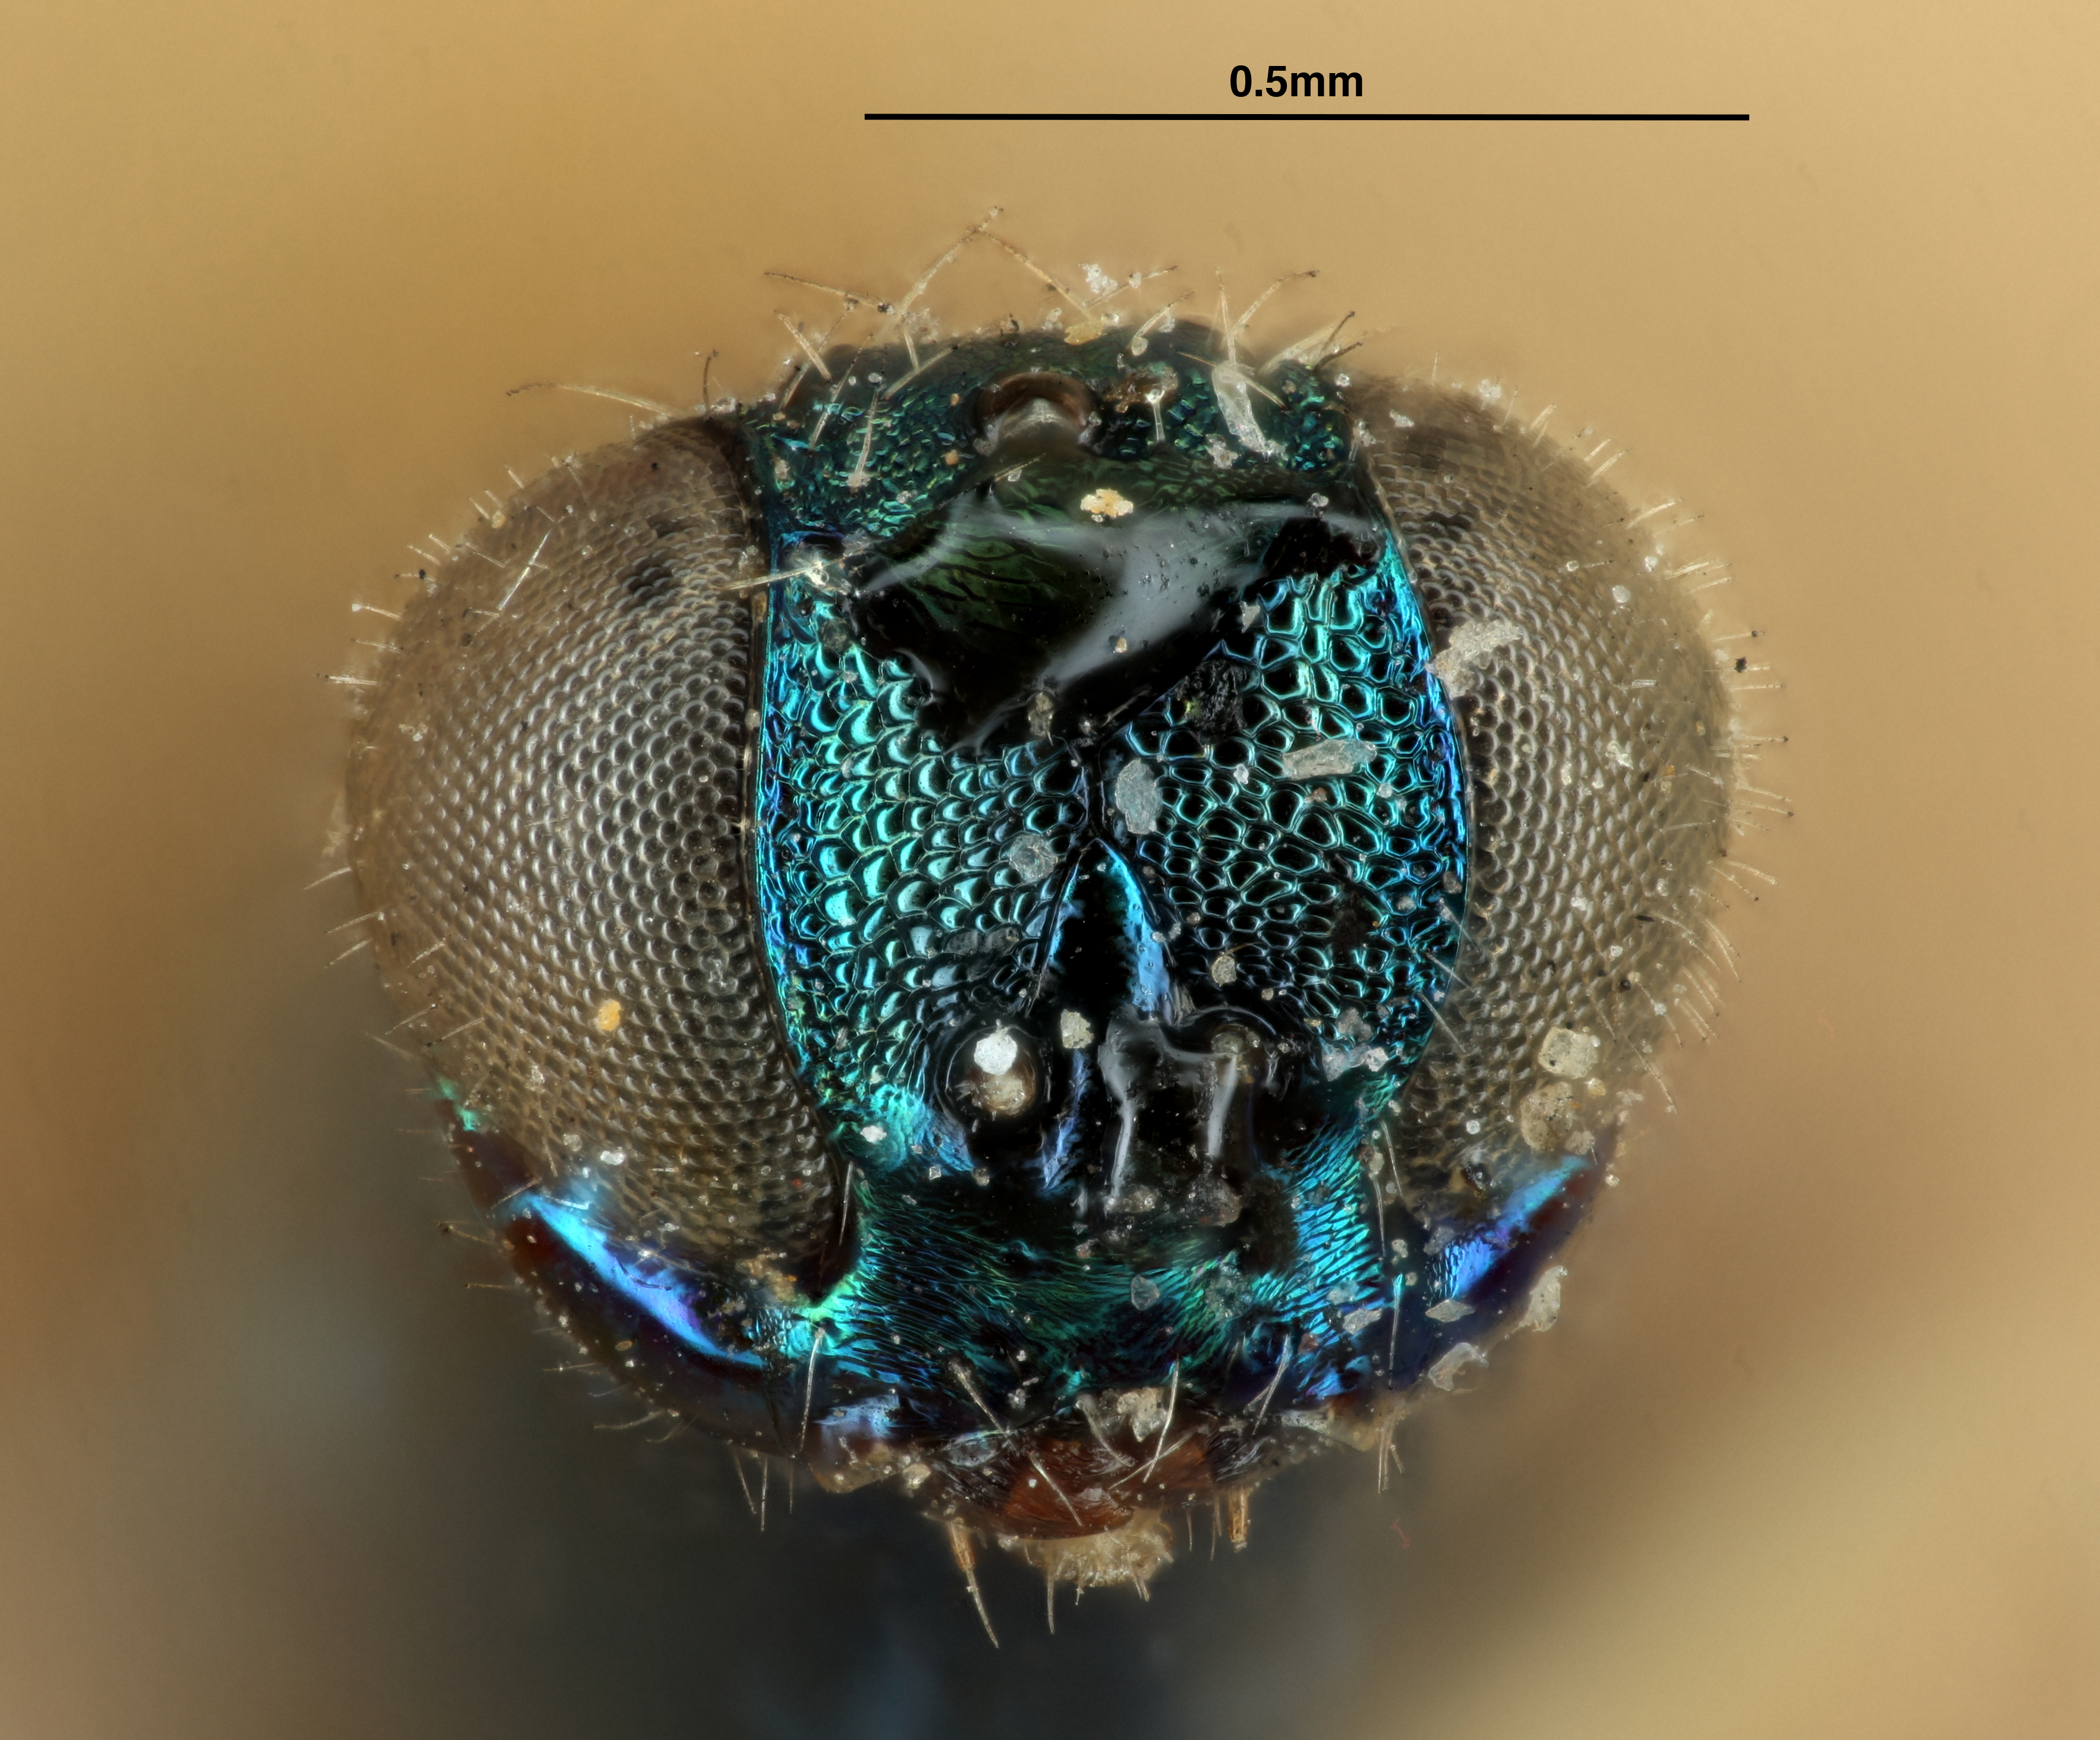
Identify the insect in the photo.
Holcopelte missouriensis
